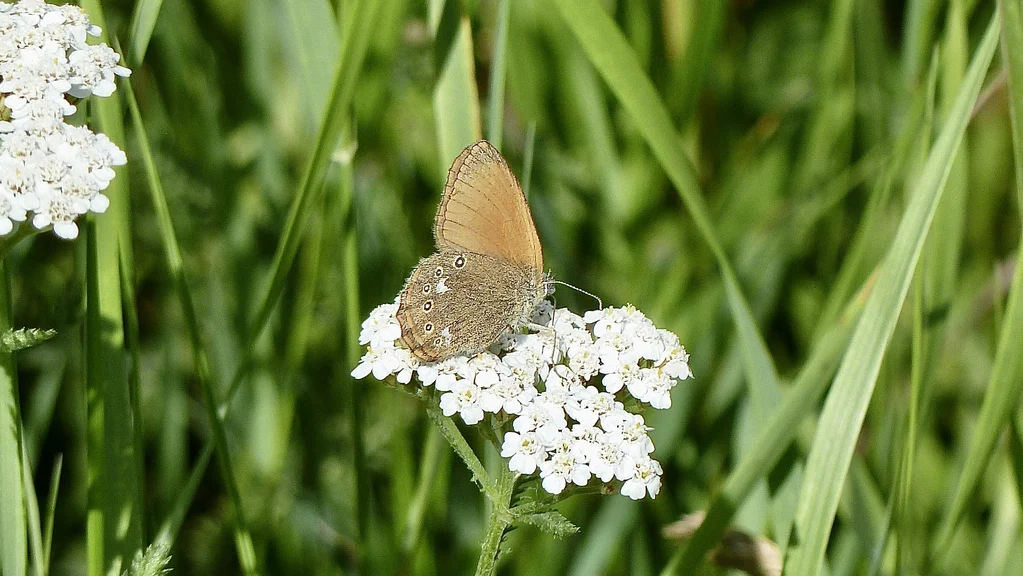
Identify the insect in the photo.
Coenonympha glycerion (also Coenonympha iphis)
